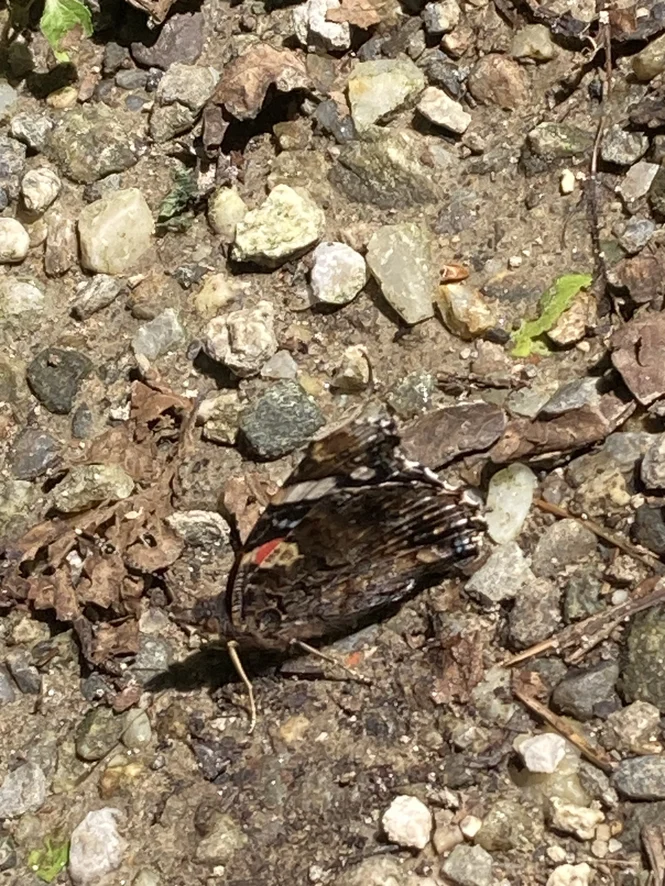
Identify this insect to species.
Vanessa atalanta
